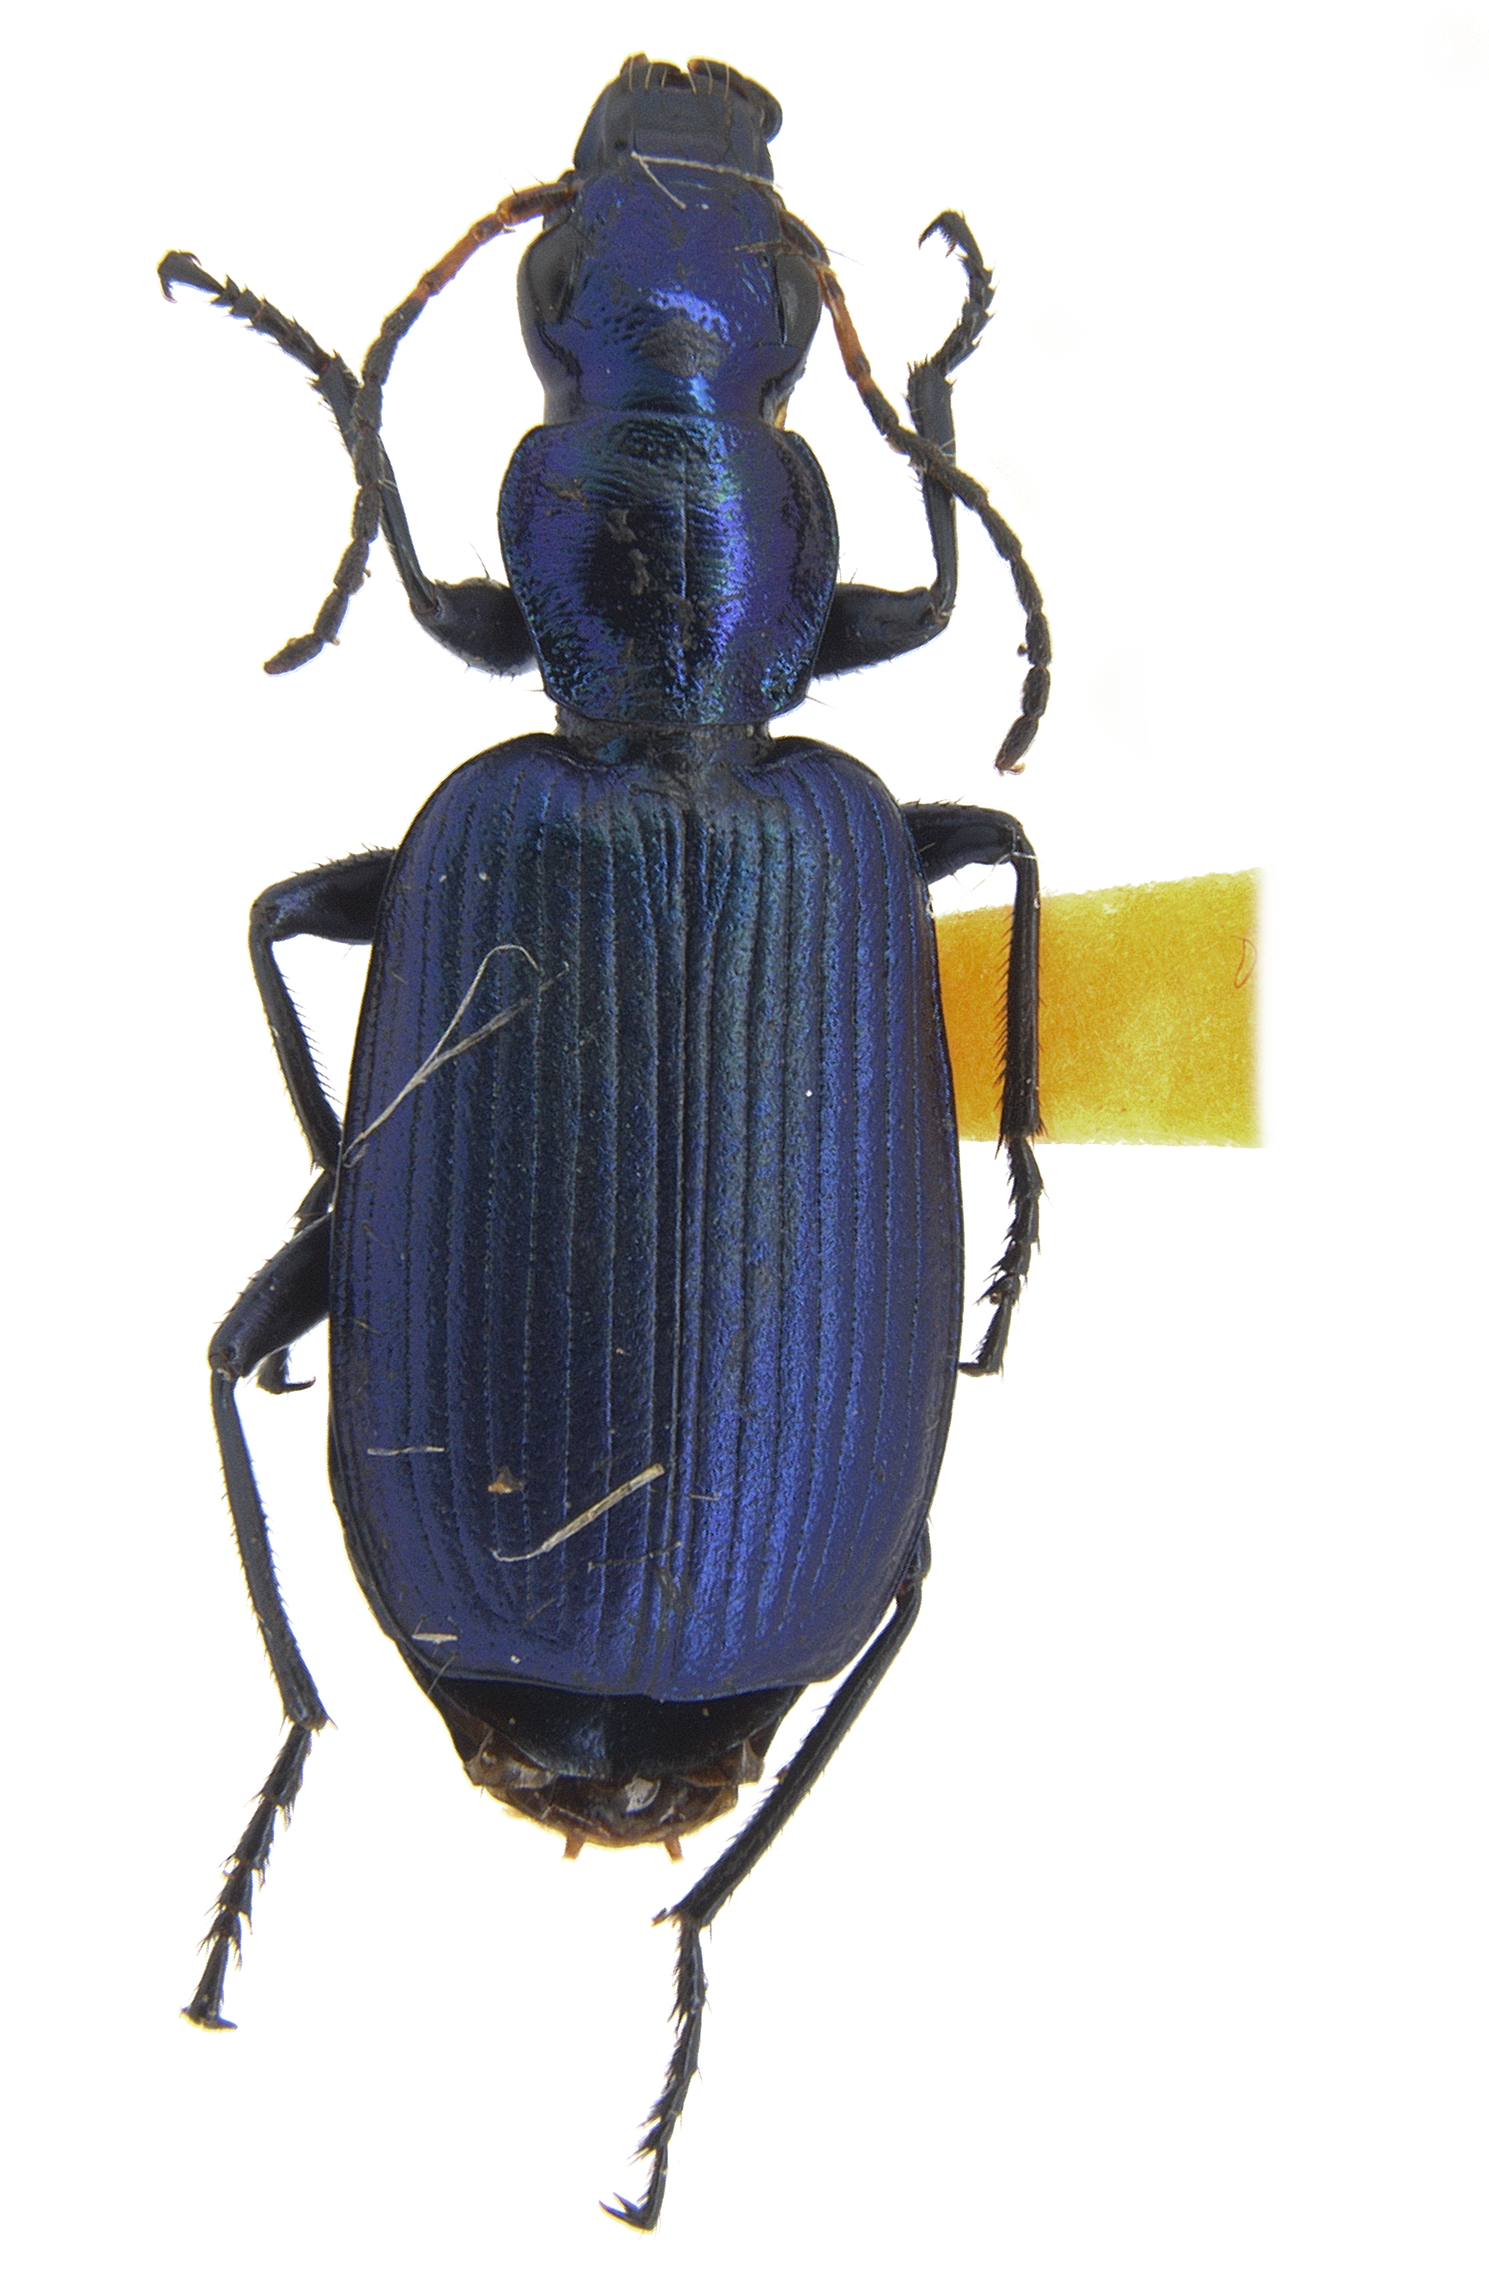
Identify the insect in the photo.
Philophuga caerulea
